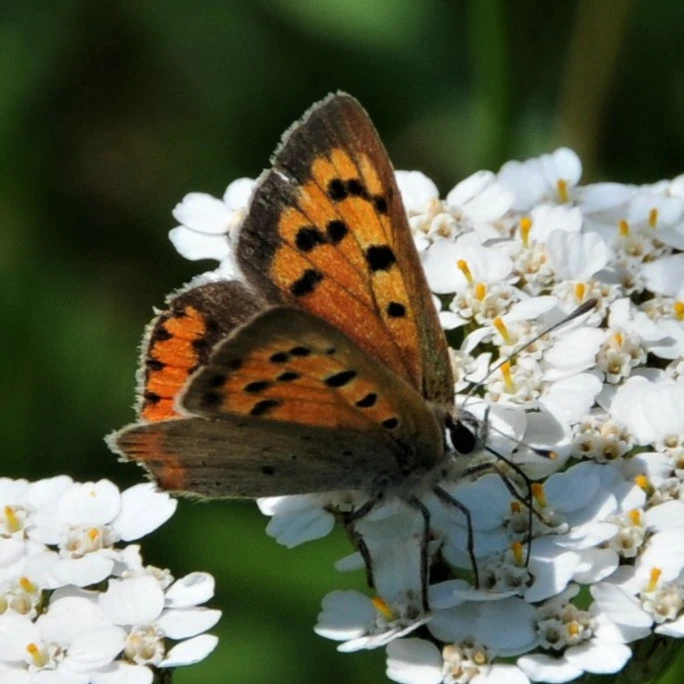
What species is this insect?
Lycaena phlaeas
